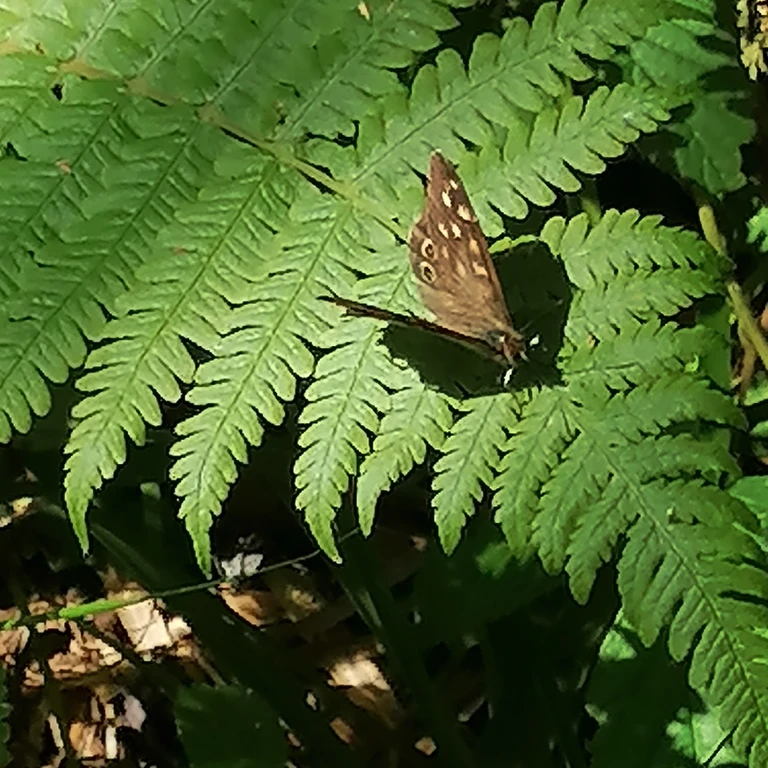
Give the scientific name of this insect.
Pararge aegeria
